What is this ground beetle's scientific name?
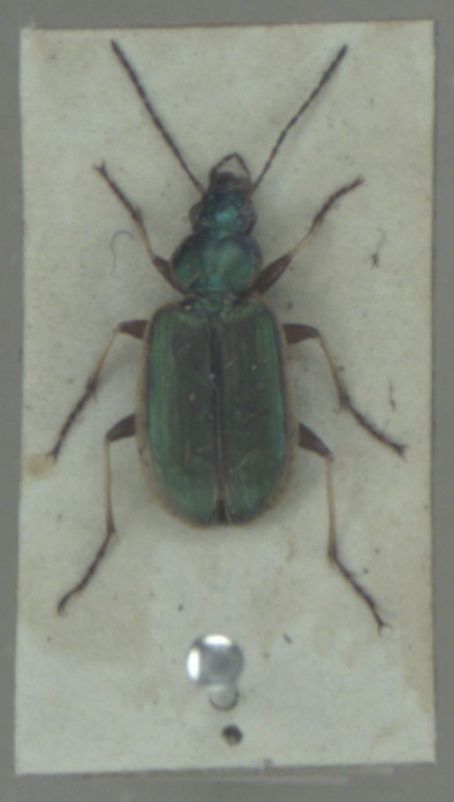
Agonum marginatum
